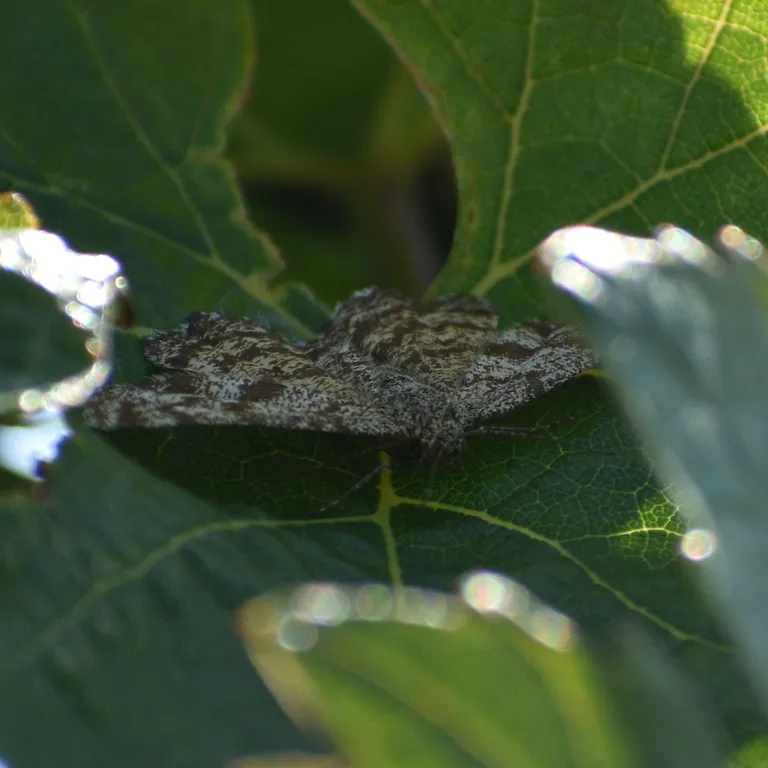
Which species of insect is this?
Ematurga atomaria
